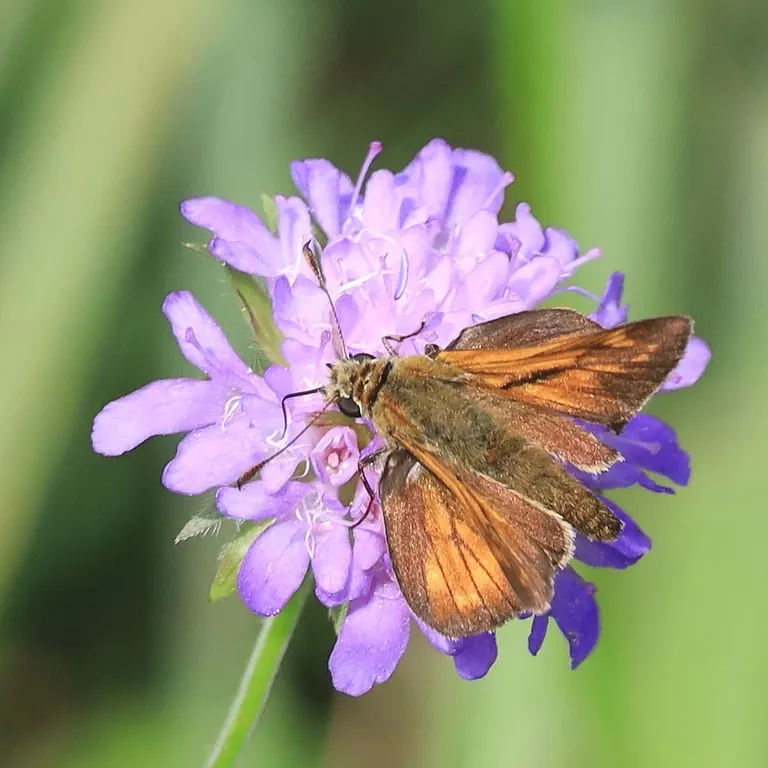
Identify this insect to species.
Ochlodes sylvanus (also Ochlodes venata)
